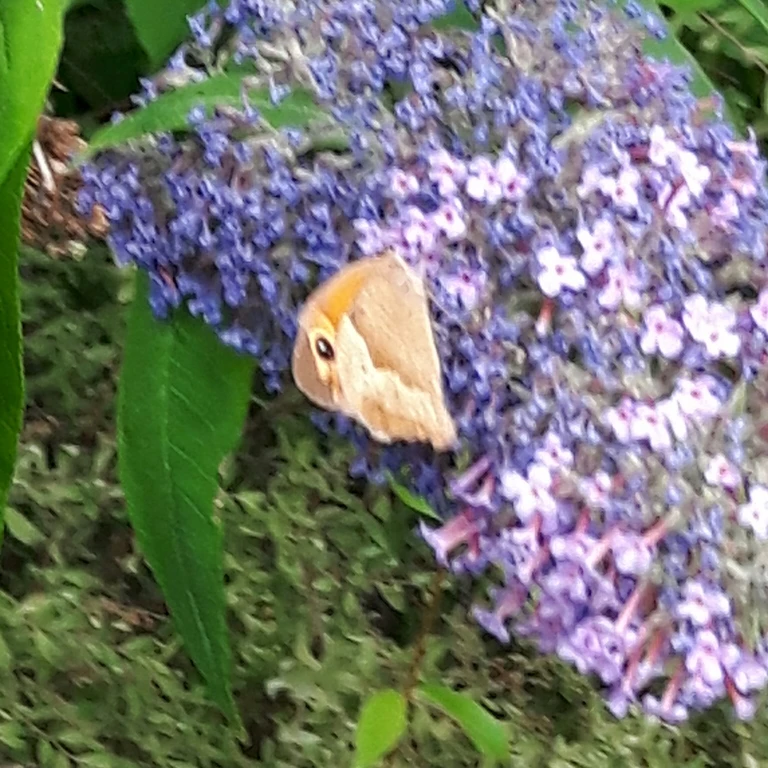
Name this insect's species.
Maniola jurtina
